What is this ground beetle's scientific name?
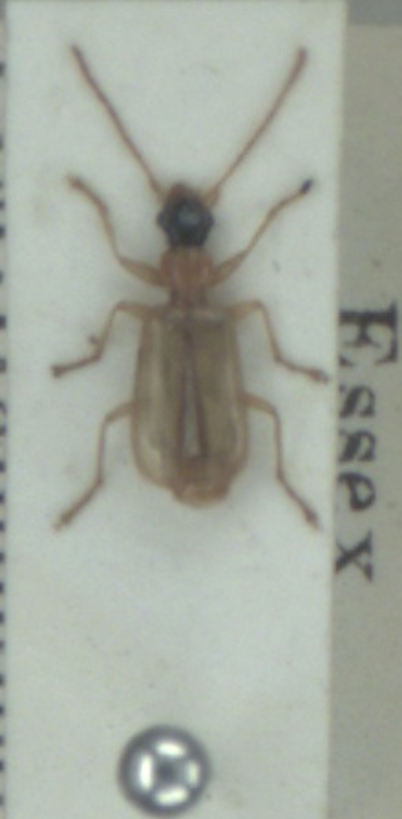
Demetrias atricapillus
